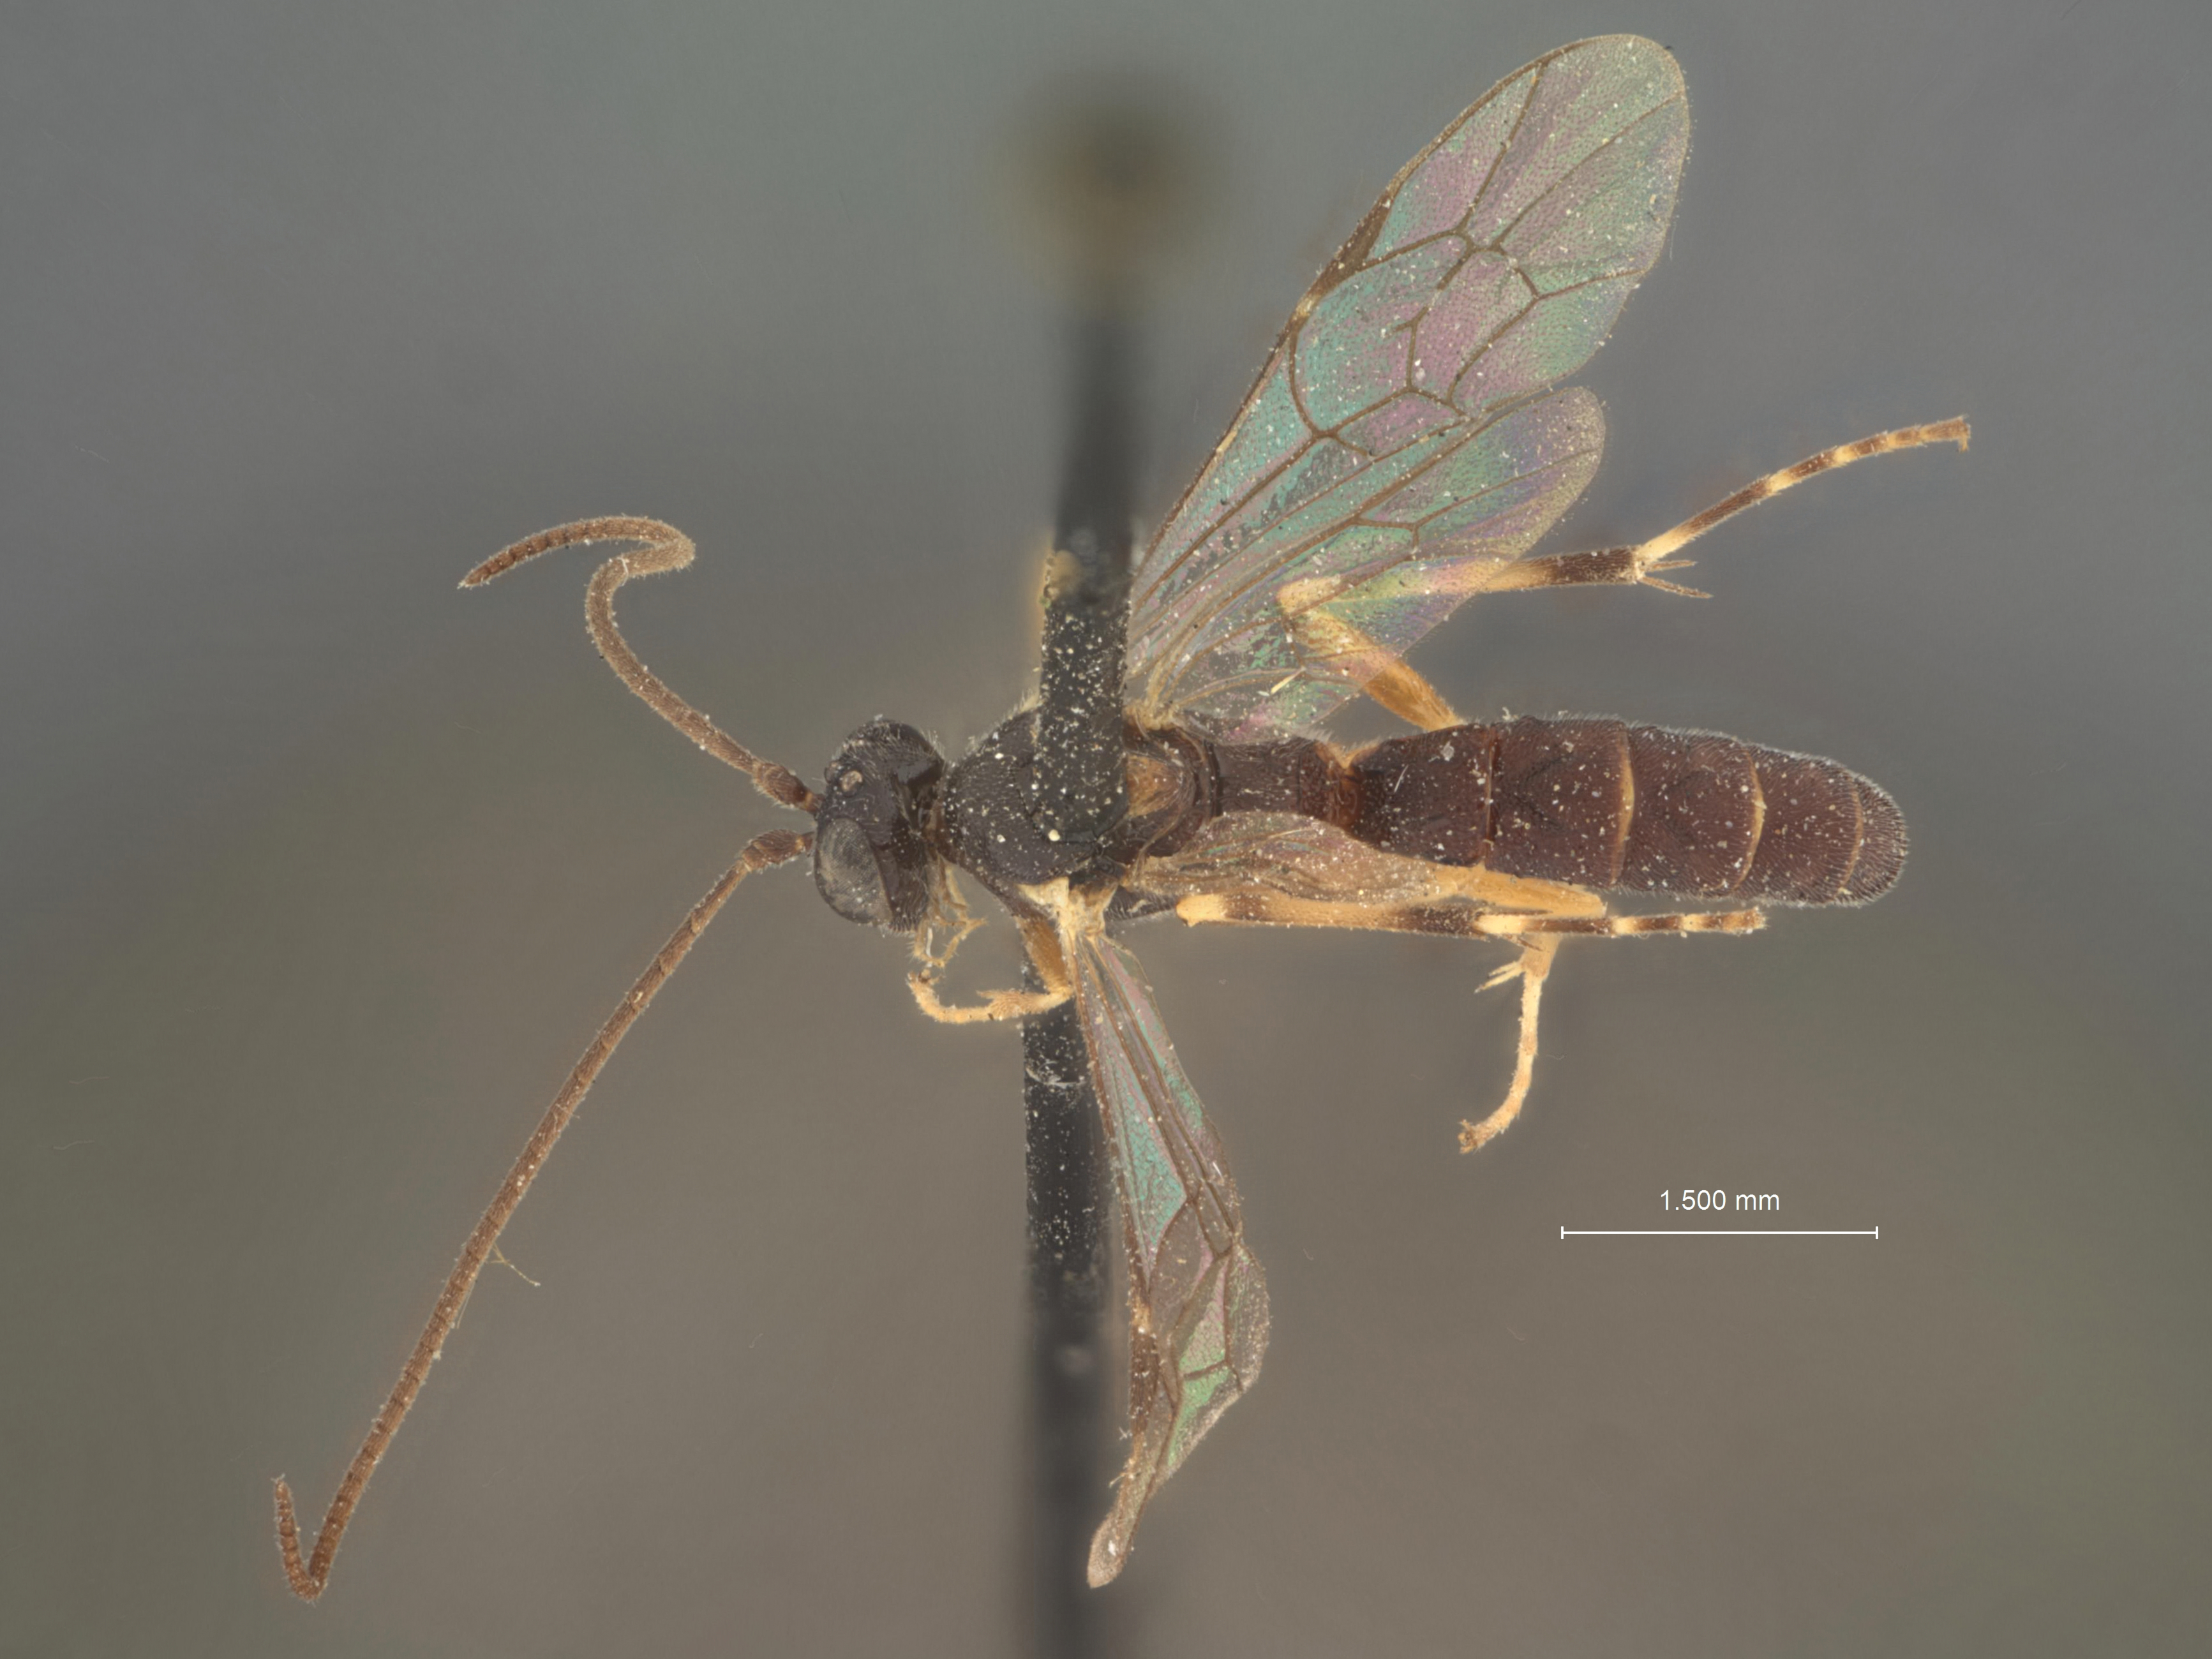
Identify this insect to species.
Glypta missouriana
